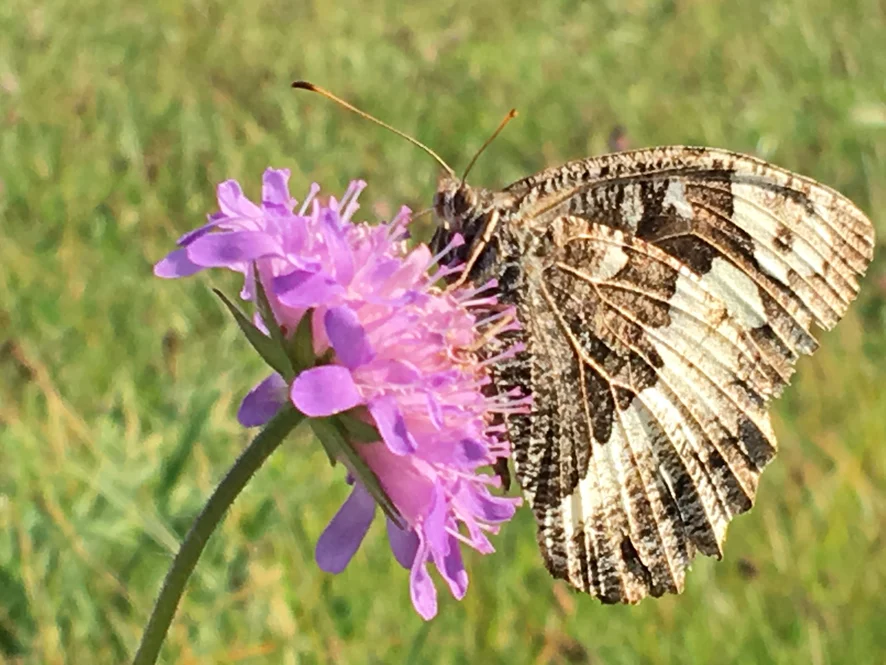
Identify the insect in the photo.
Brintesia circe
